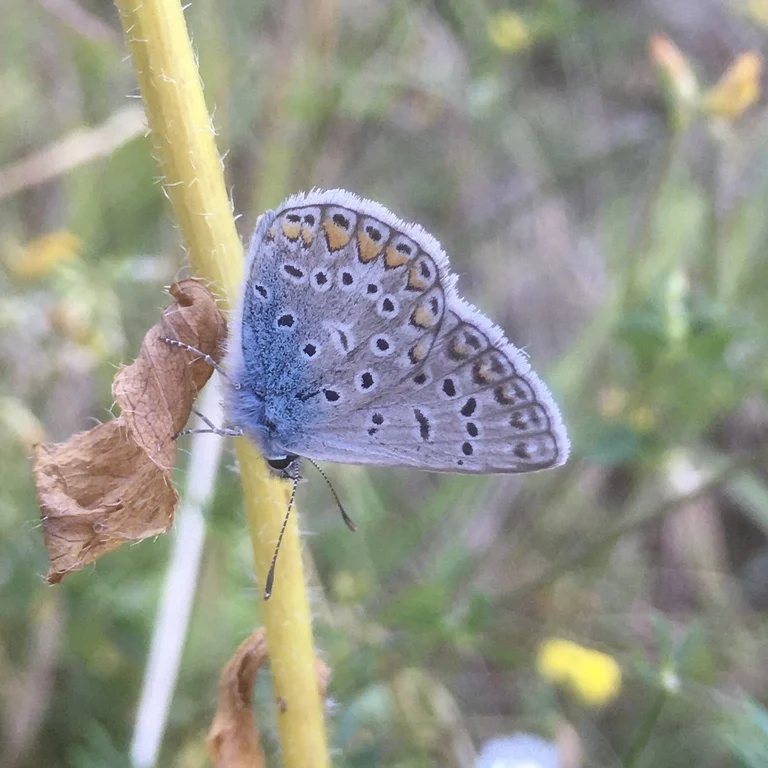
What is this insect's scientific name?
Polyommatus icarus
